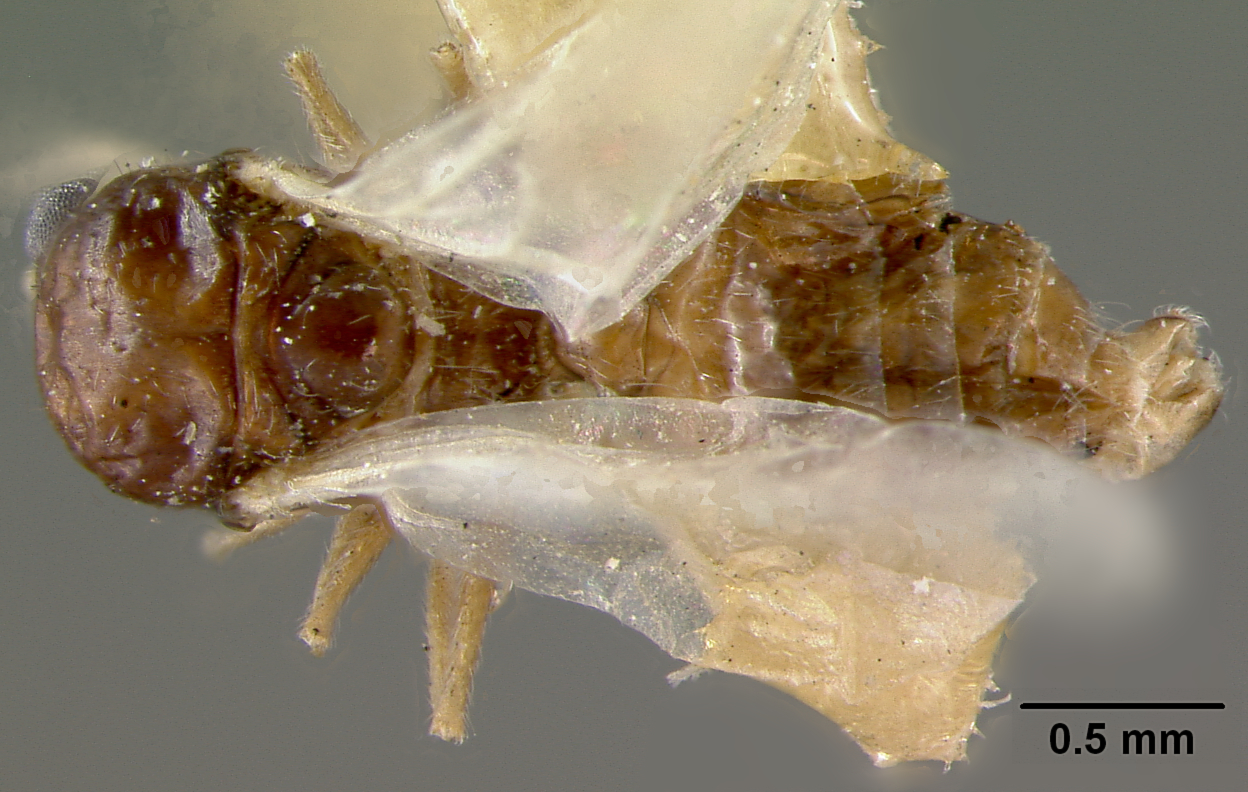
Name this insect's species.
Crematogaster atkinsoni
